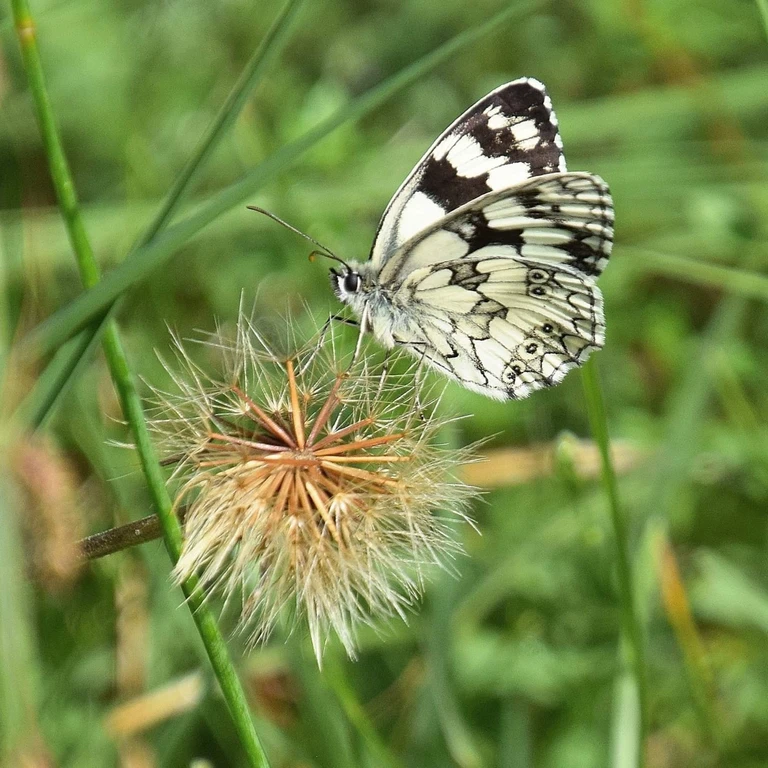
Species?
Melanargia galathea
